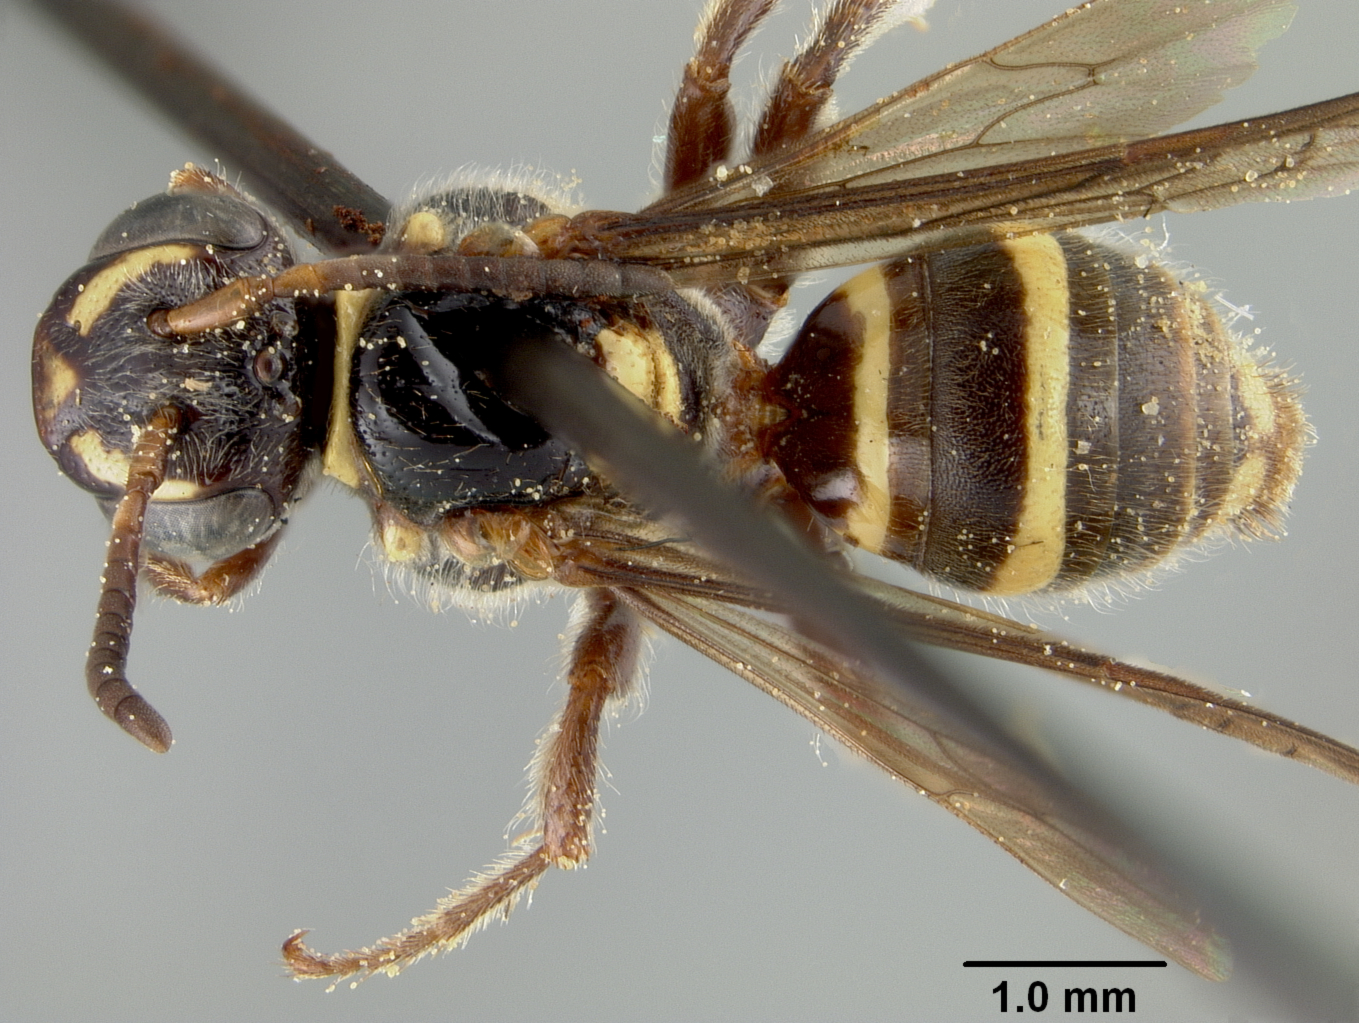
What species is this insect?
Nomada limata
